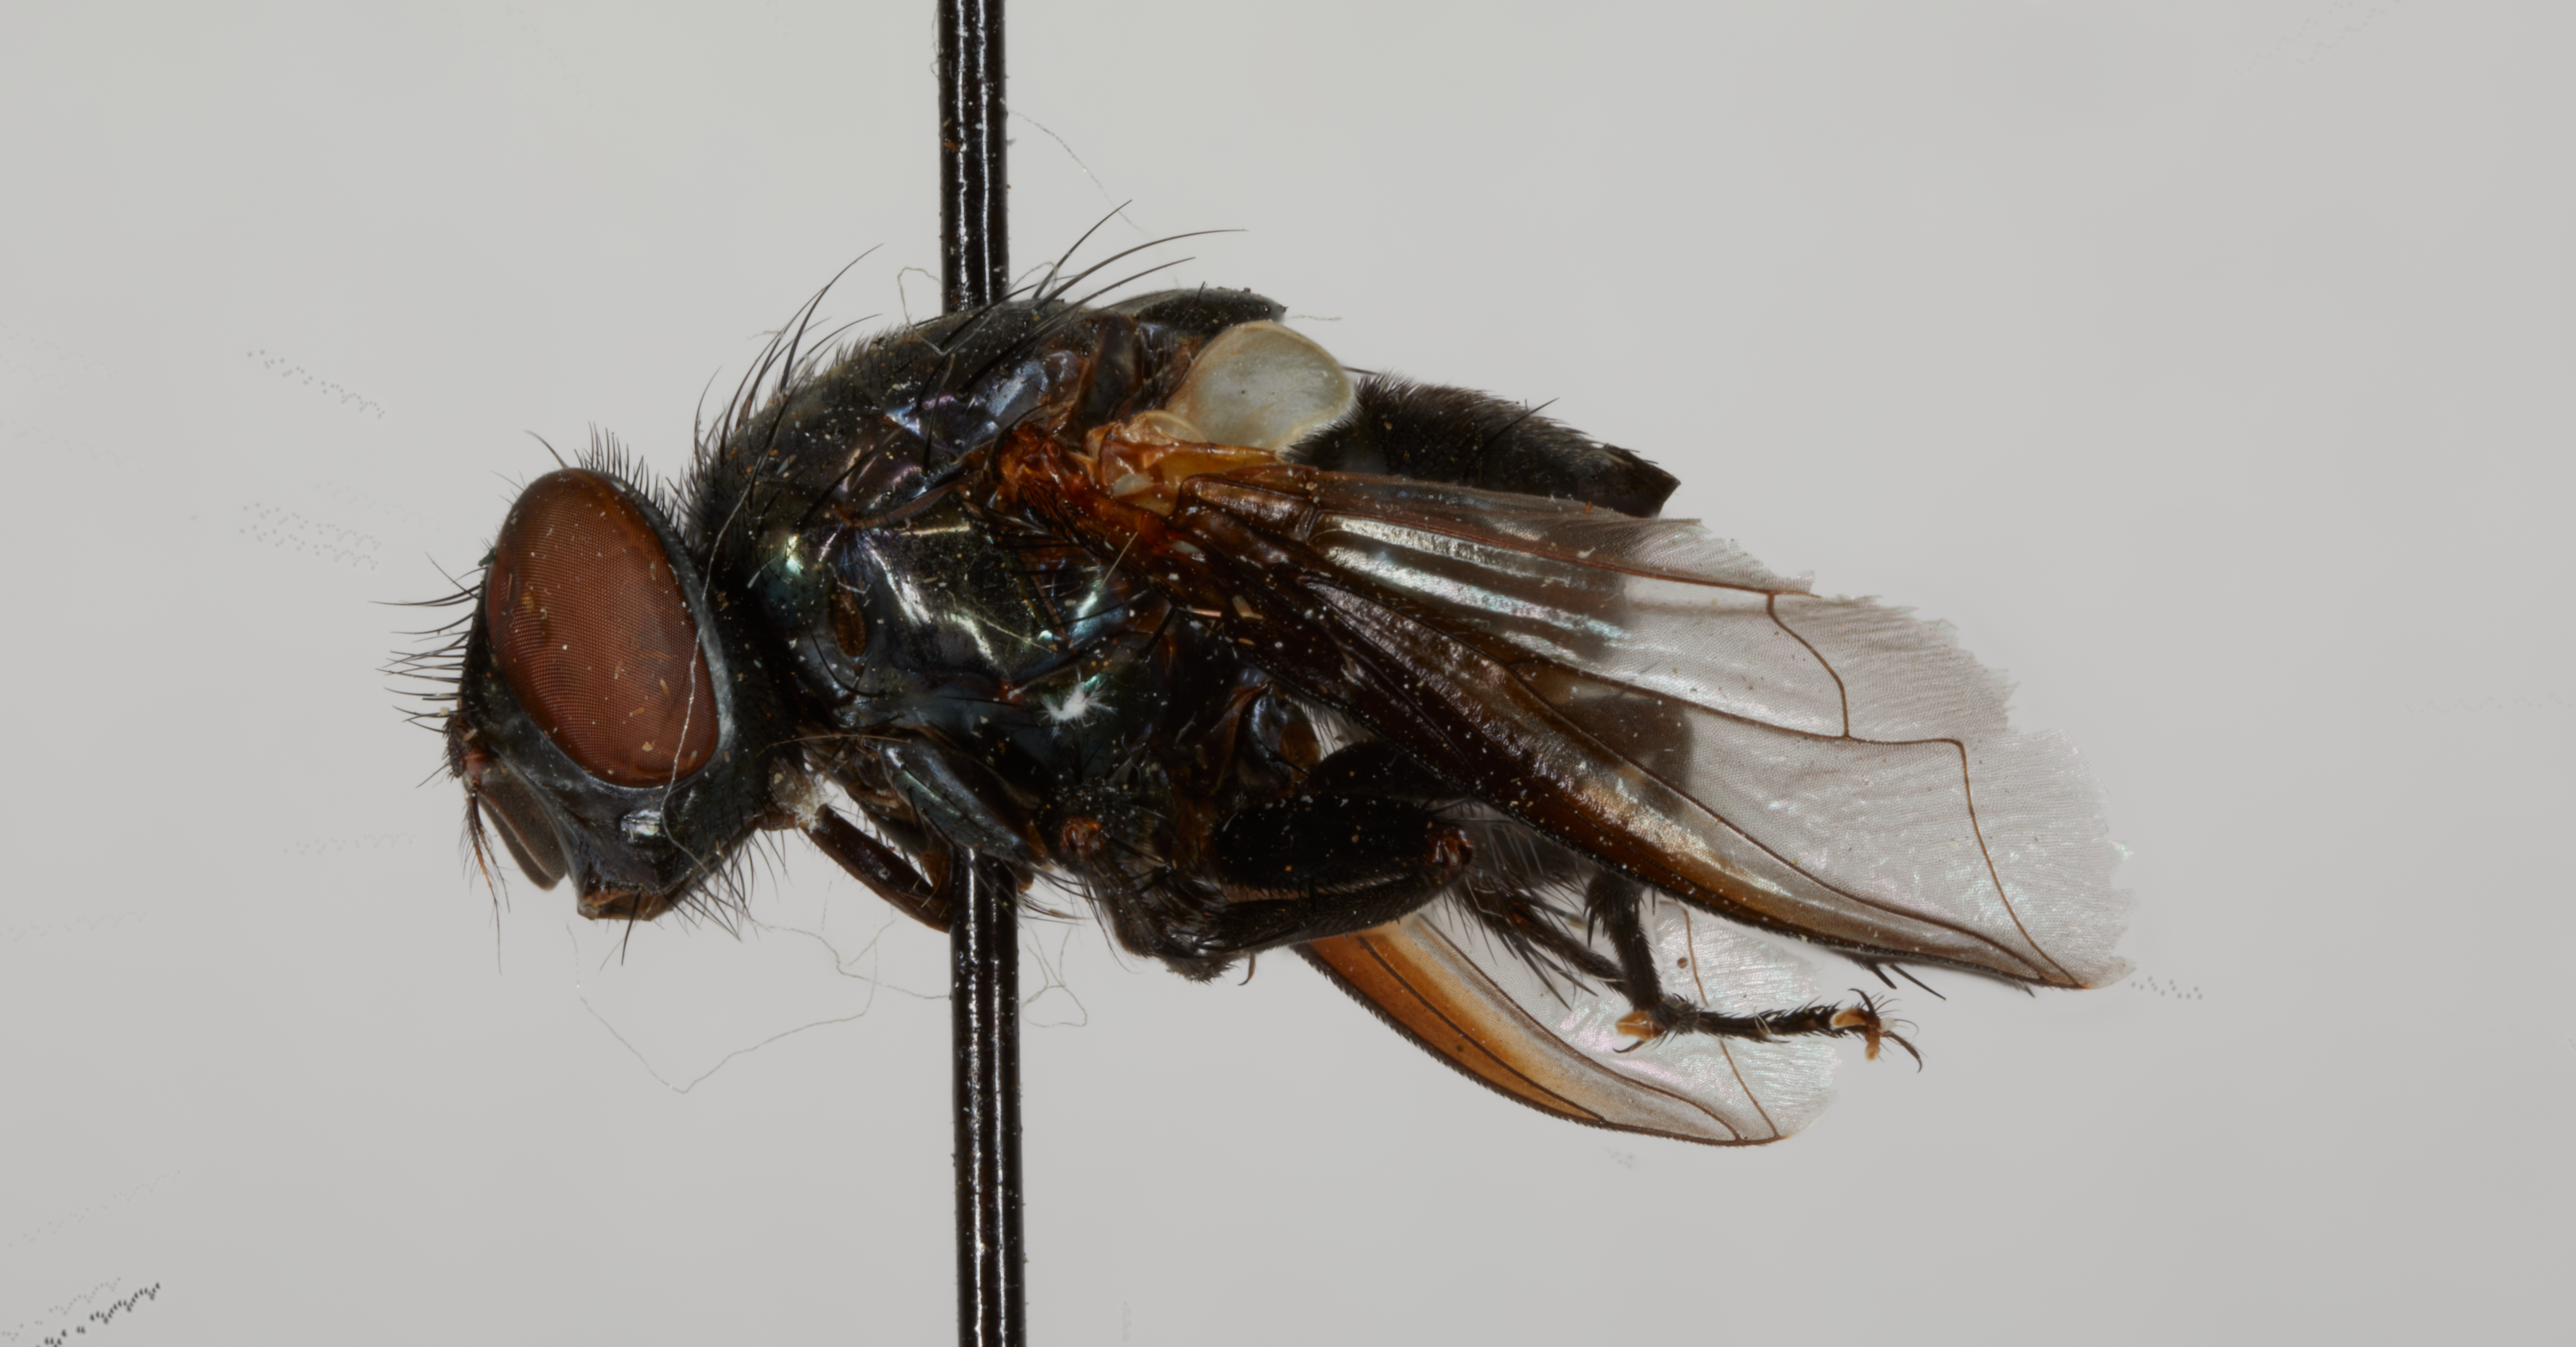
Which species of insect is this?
Dyscritomyia nigerrima
